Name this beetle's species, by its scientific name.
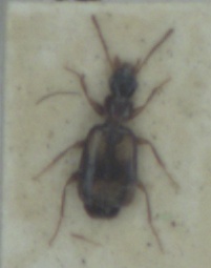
Calodromius spilotus
